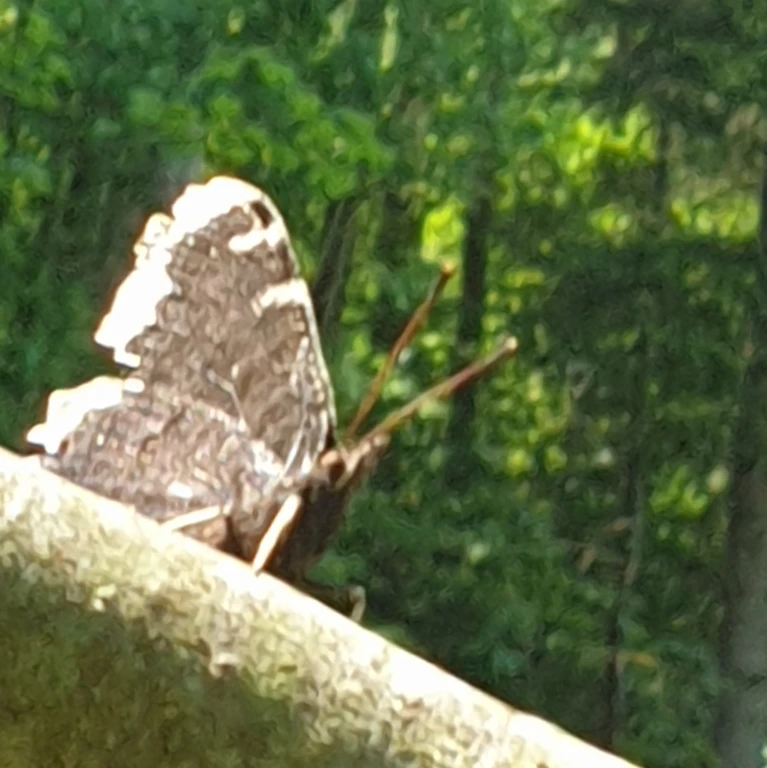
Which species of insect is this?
Nymphalis antiopa
